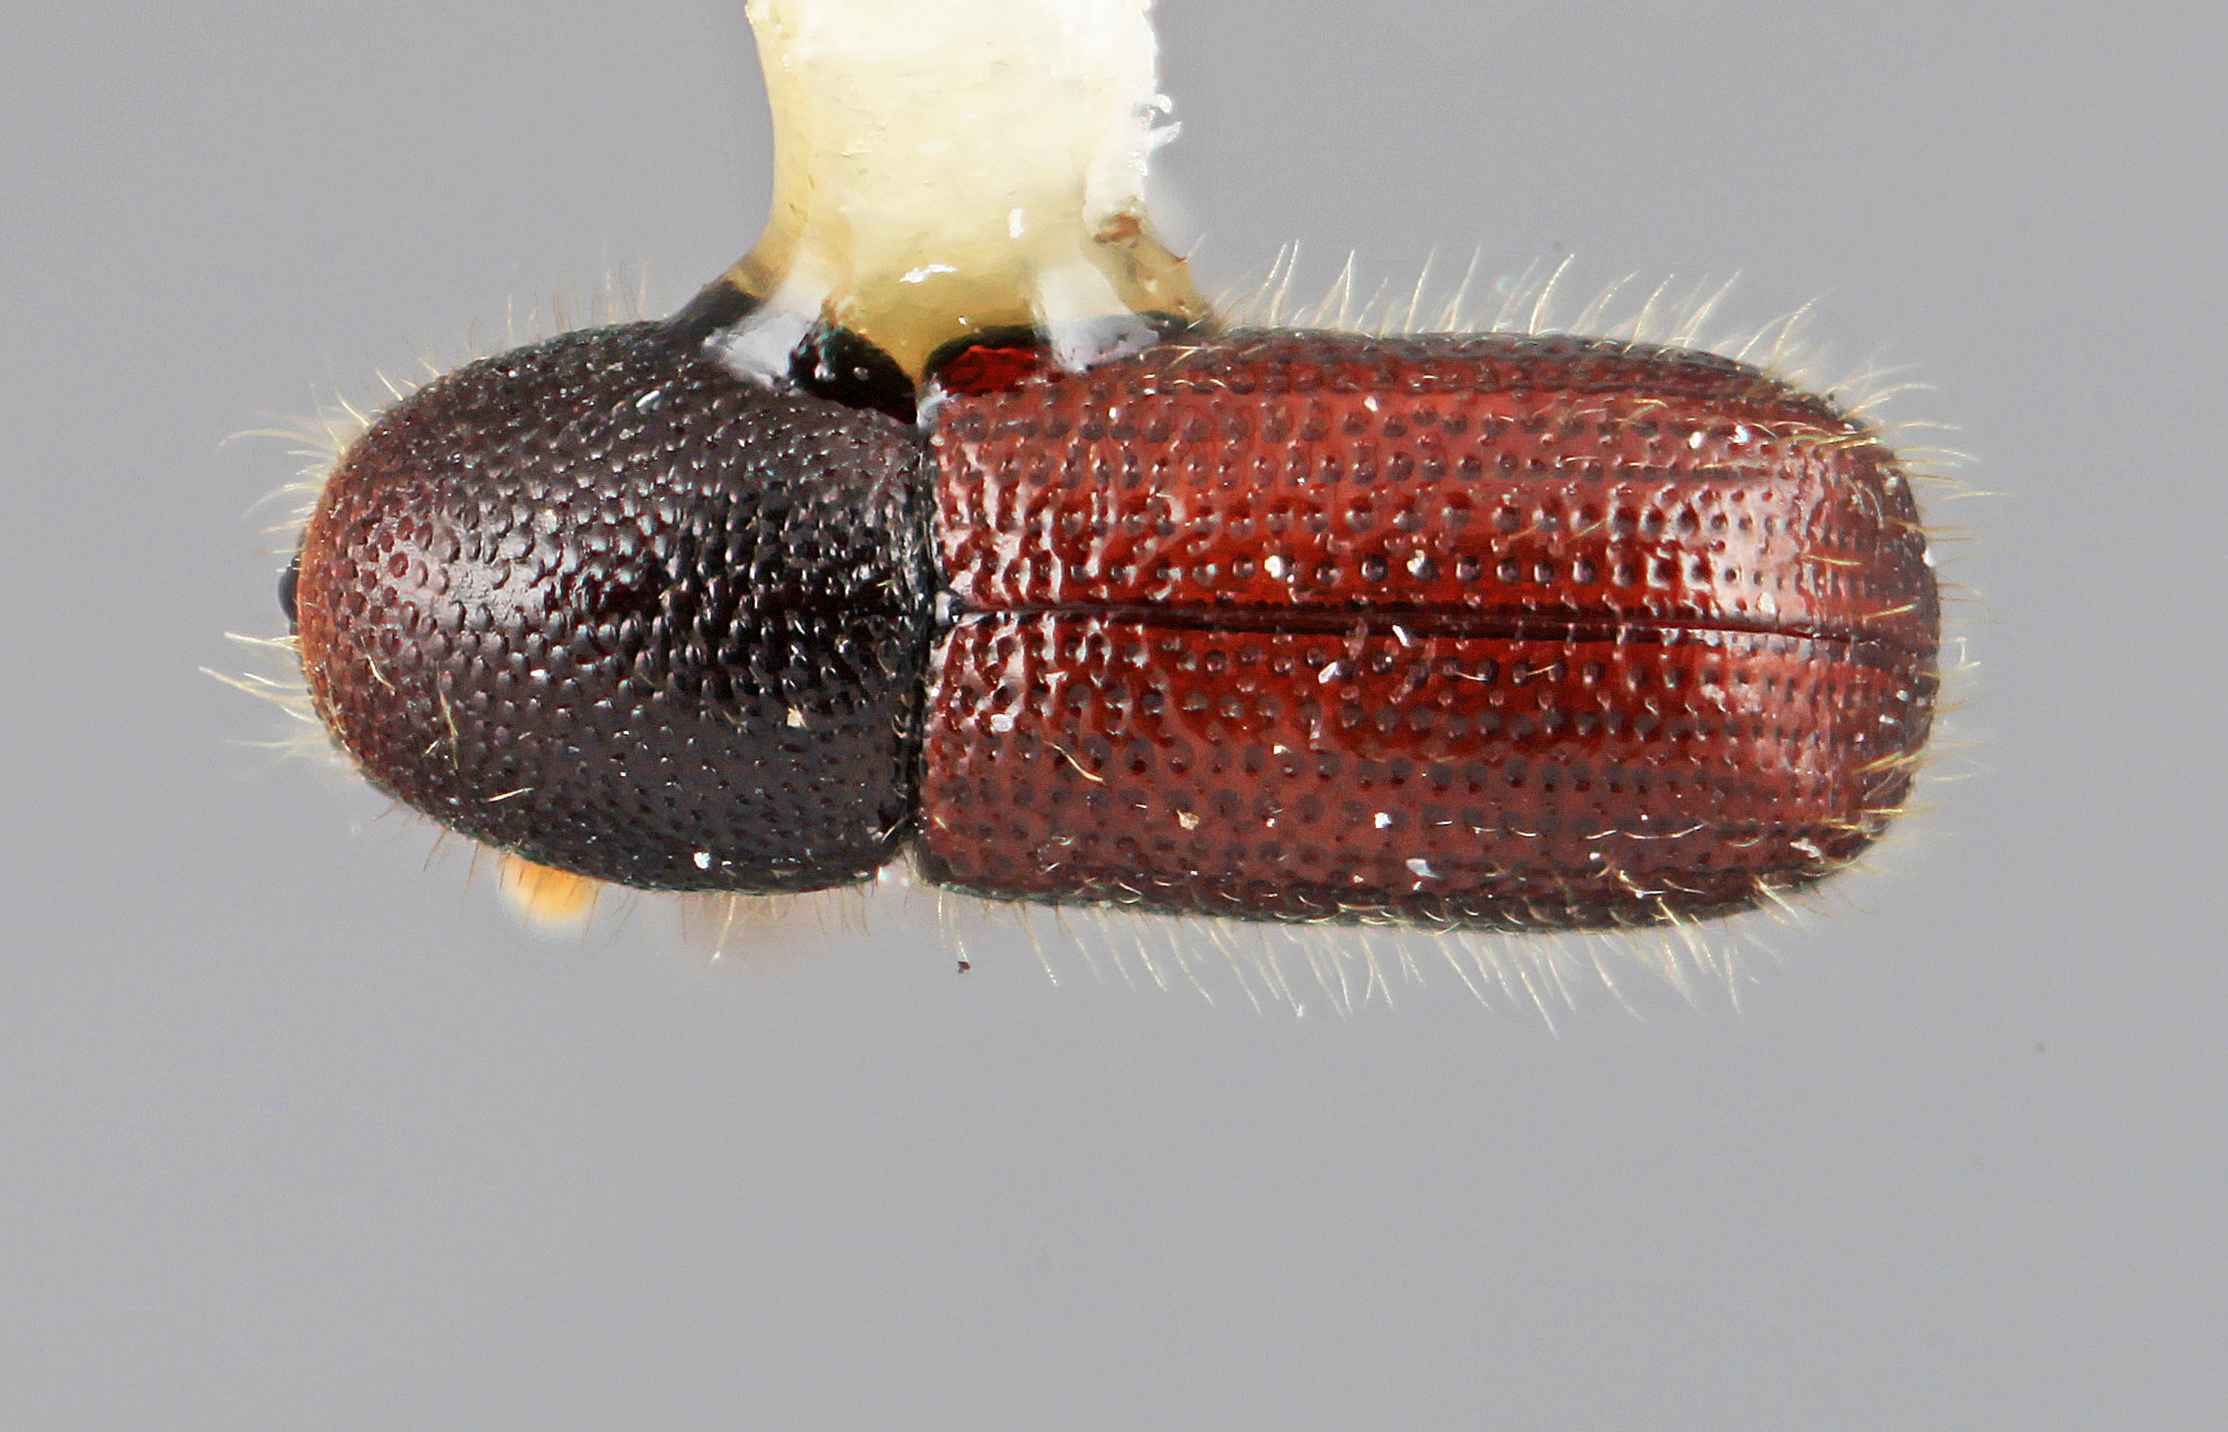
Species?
Dendrocranulus confinis
